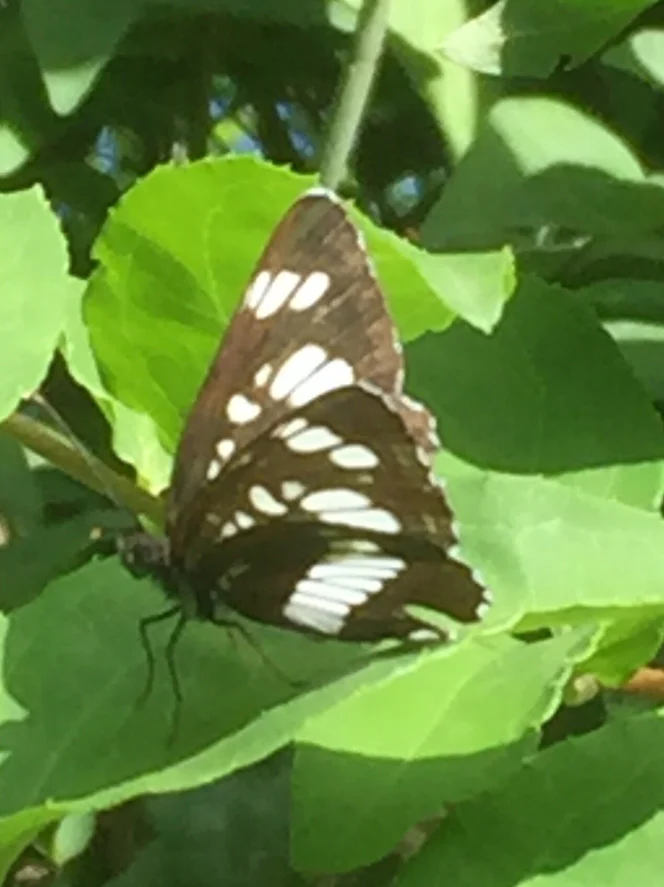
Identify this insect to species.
Neptis rivularis
